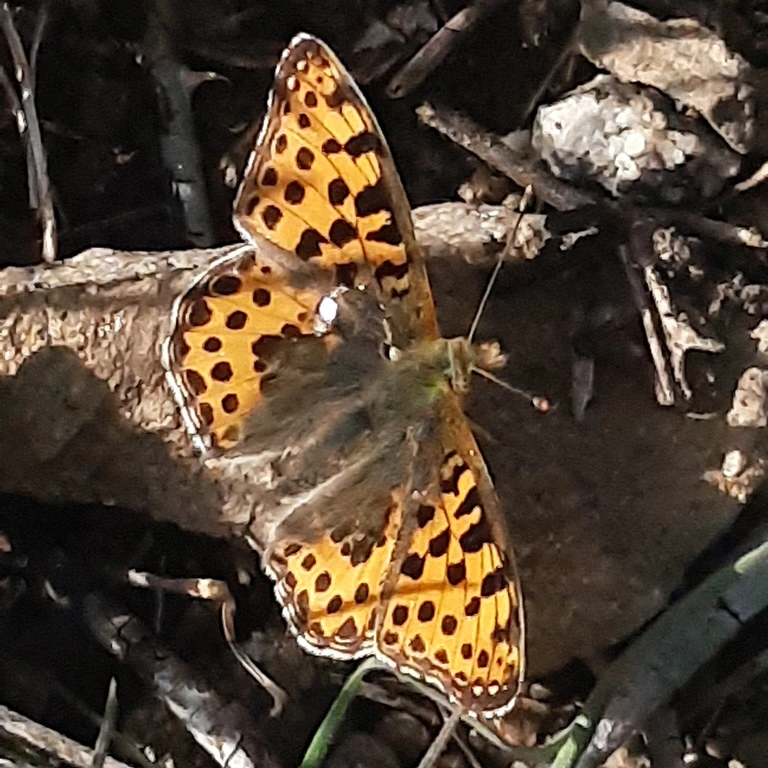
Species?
Issoria lathonia
